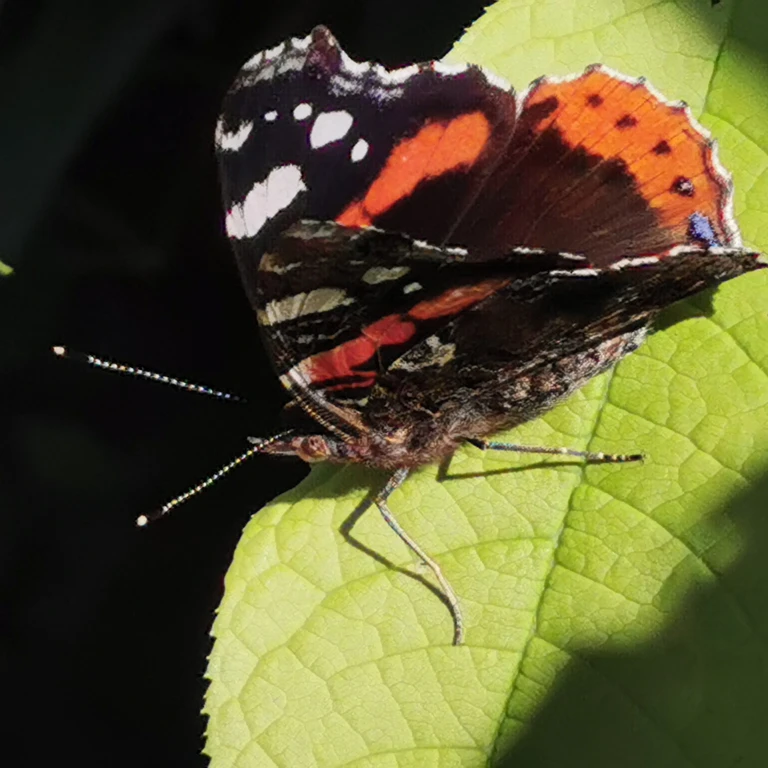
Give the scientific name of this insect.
Vanessa atalanta
